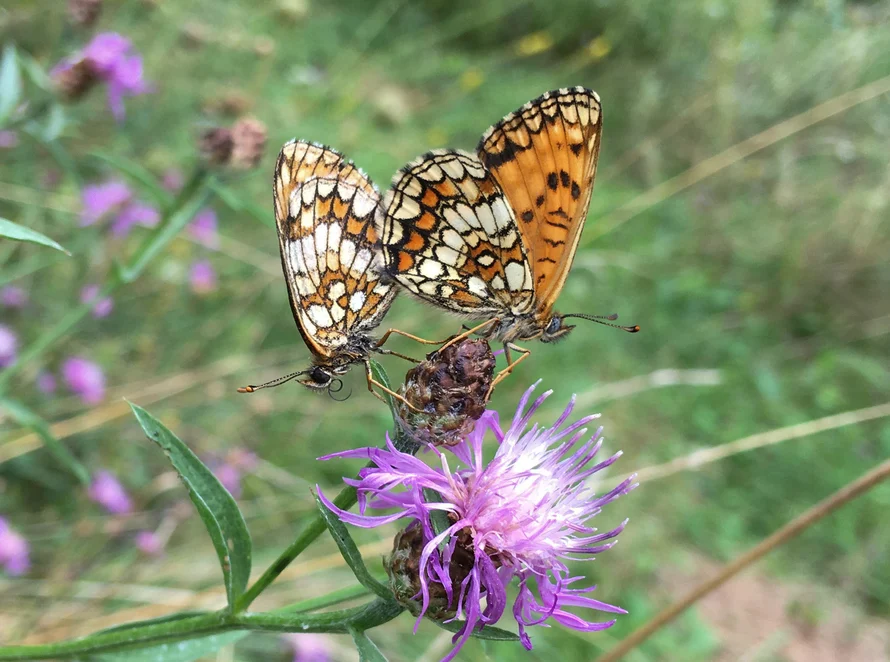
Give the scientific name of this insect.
Melitaea athalia
